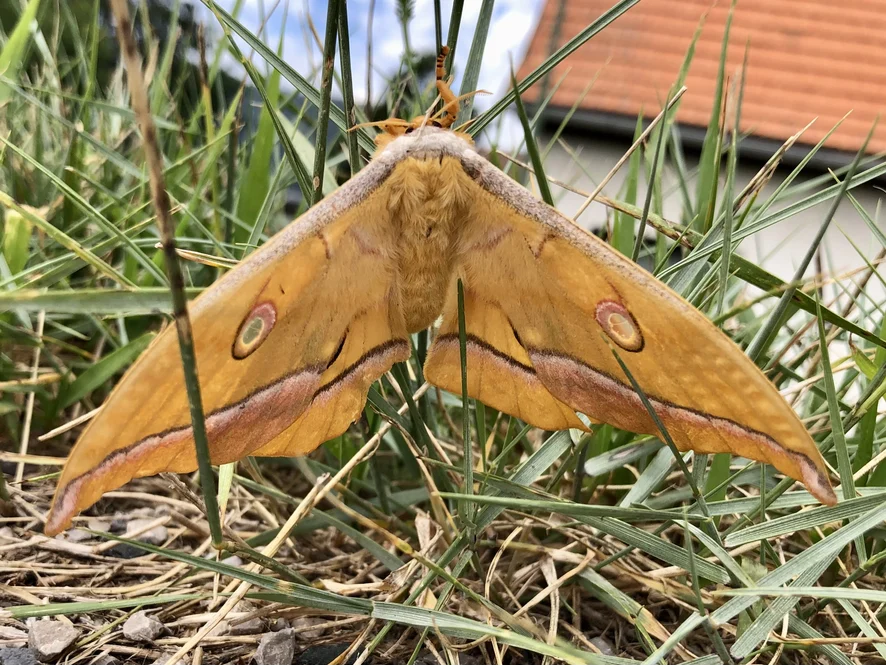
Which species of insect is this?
Antheraea yamamai
